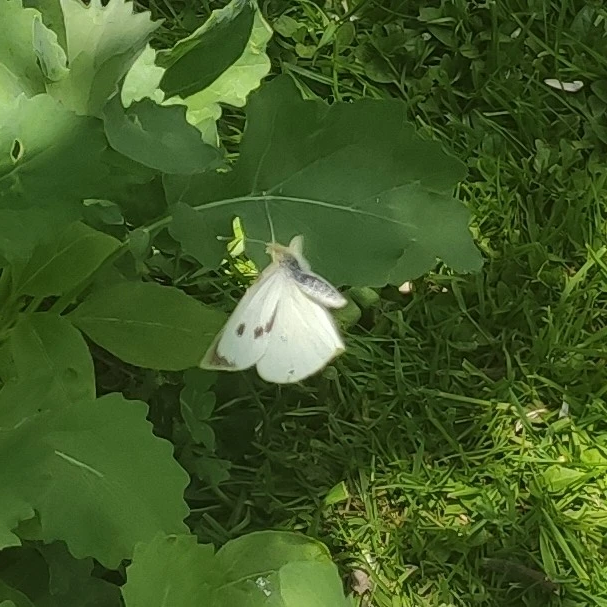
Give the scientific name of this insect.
Pieris brassicae
